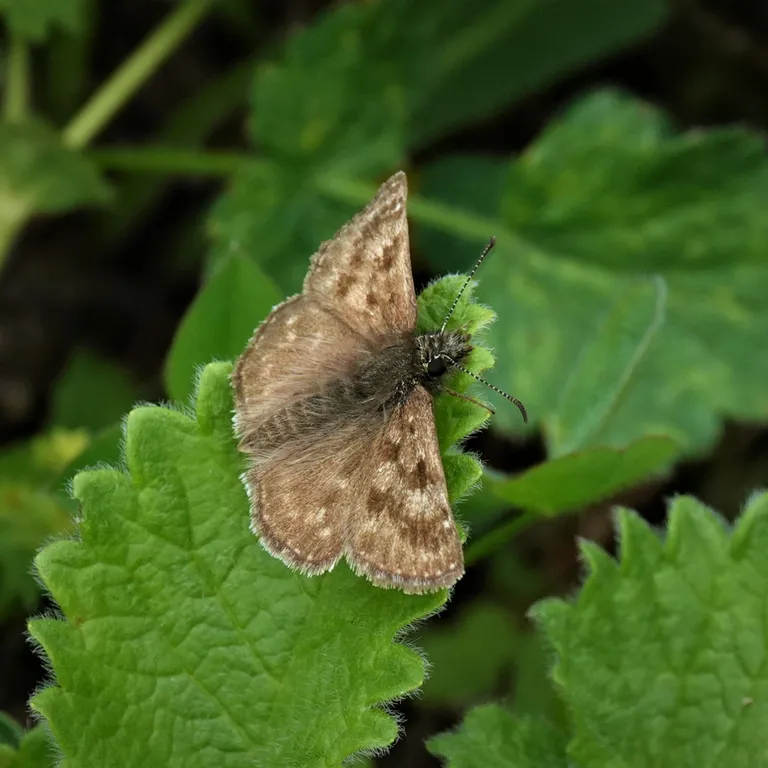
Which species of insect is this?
Erynnis tages
